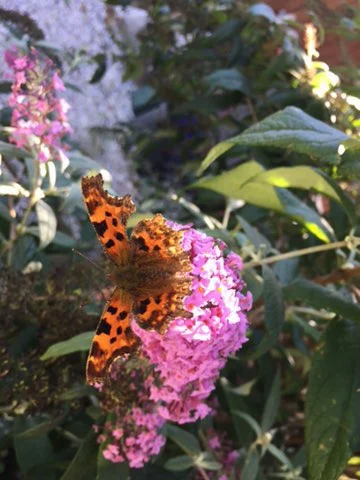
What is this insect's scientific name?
Polygonia c-album
